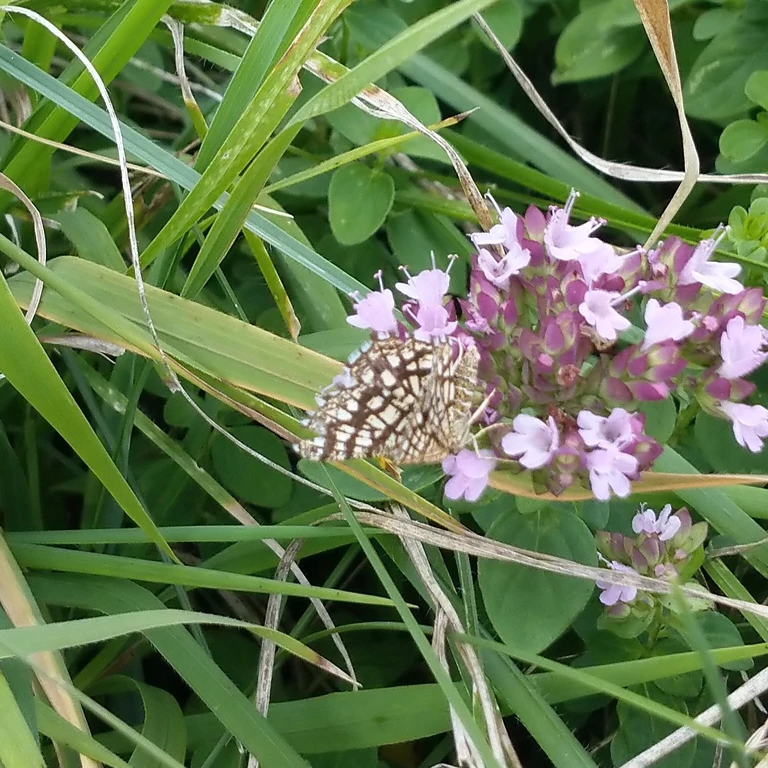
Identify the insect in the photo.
Chiasmia clathrata
